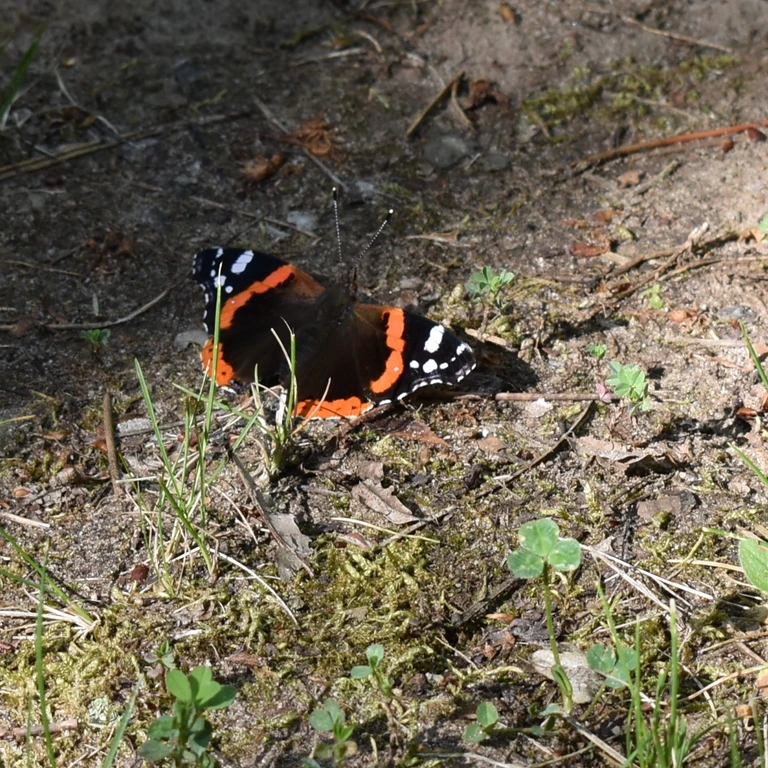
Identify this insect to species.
Vanessa atalanta
